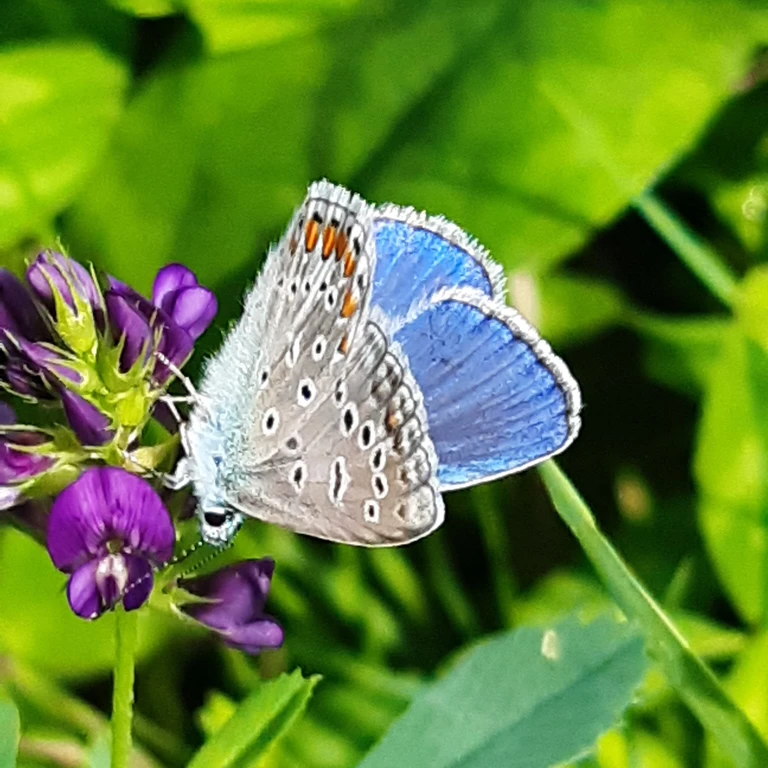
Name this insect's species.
Polyommatus icarus
